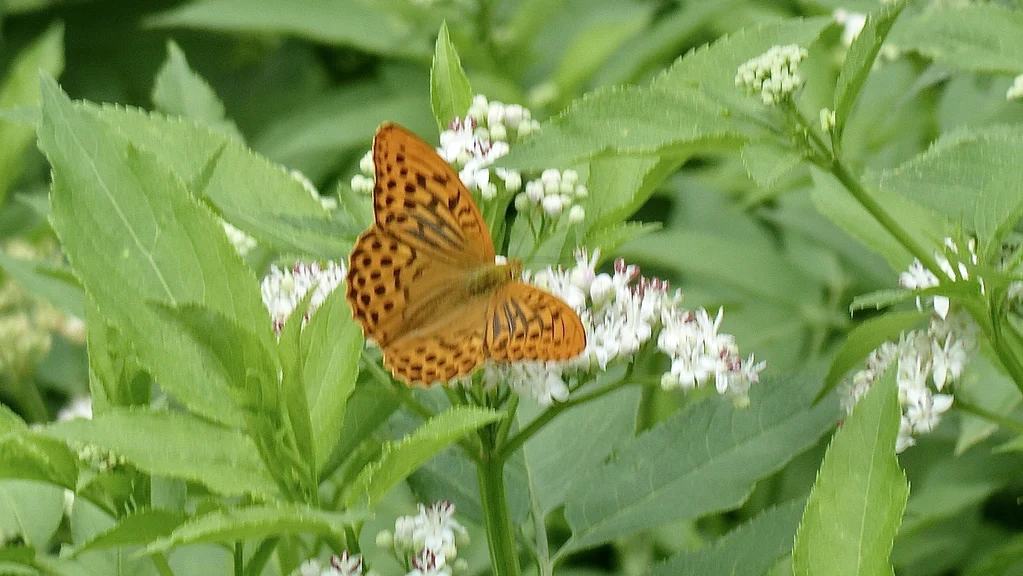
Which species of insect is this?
Argynnis paphia
